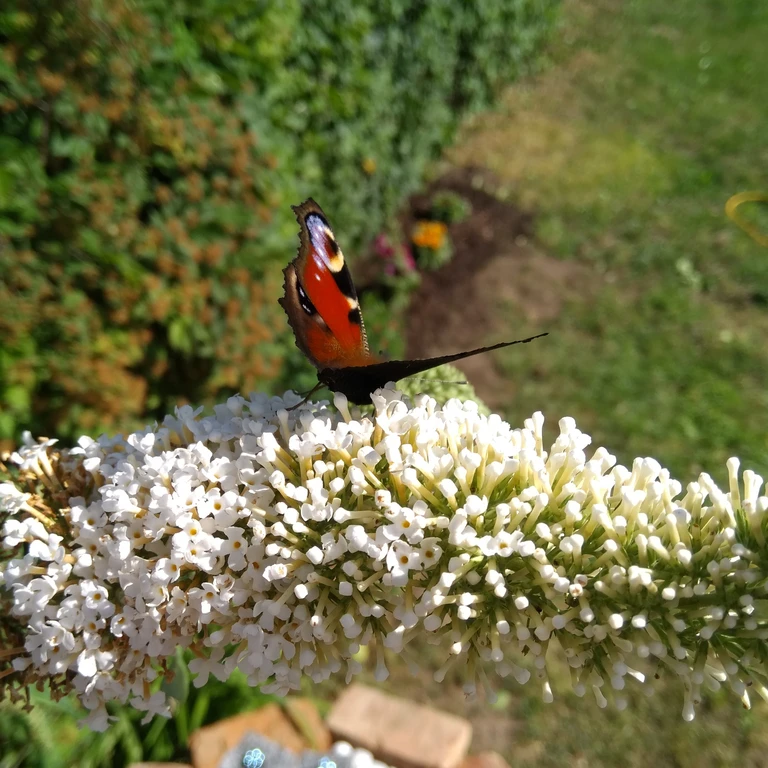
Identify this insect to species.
Aglais io
